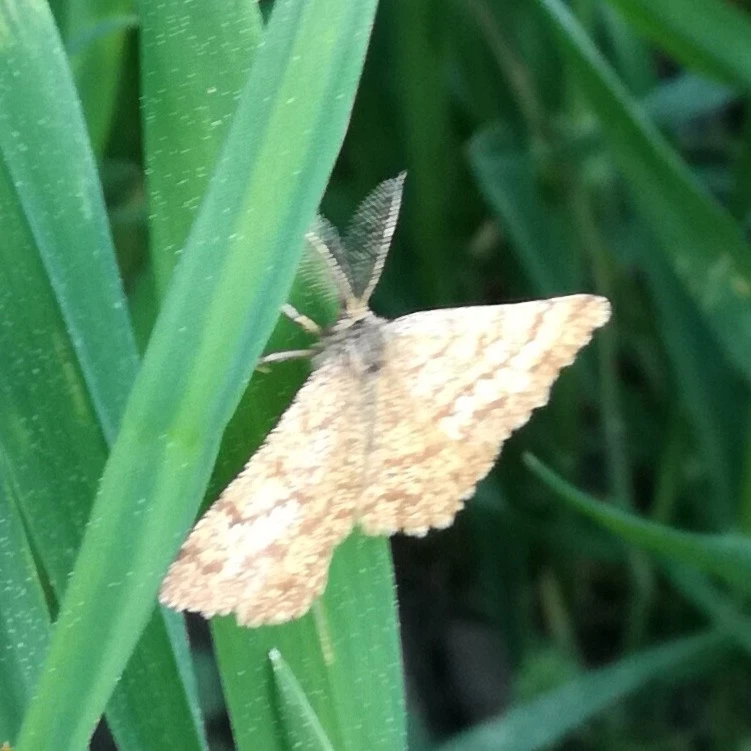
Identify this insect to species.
Ematurga atomaria
